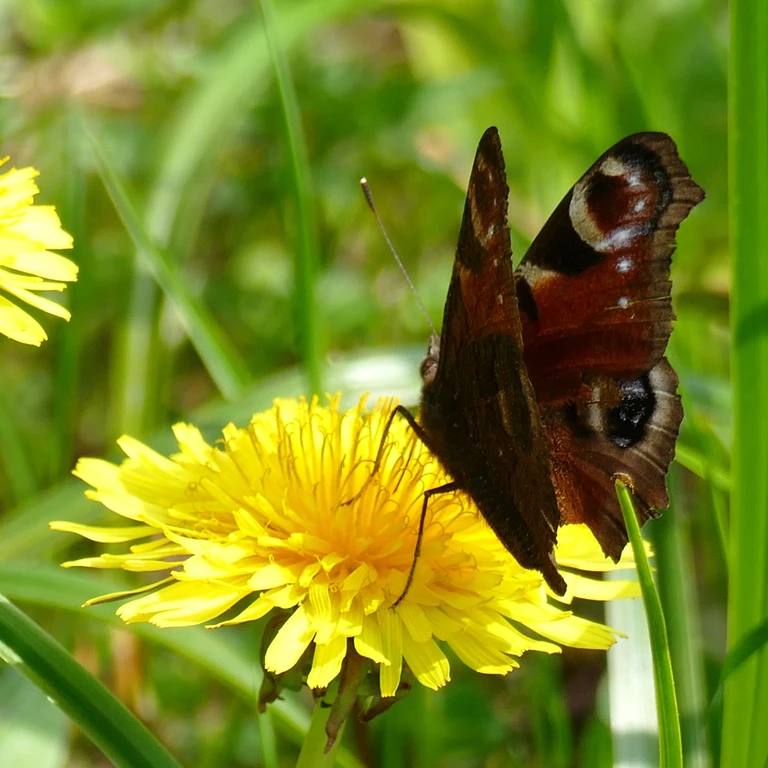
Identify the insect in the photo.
Aglais io
